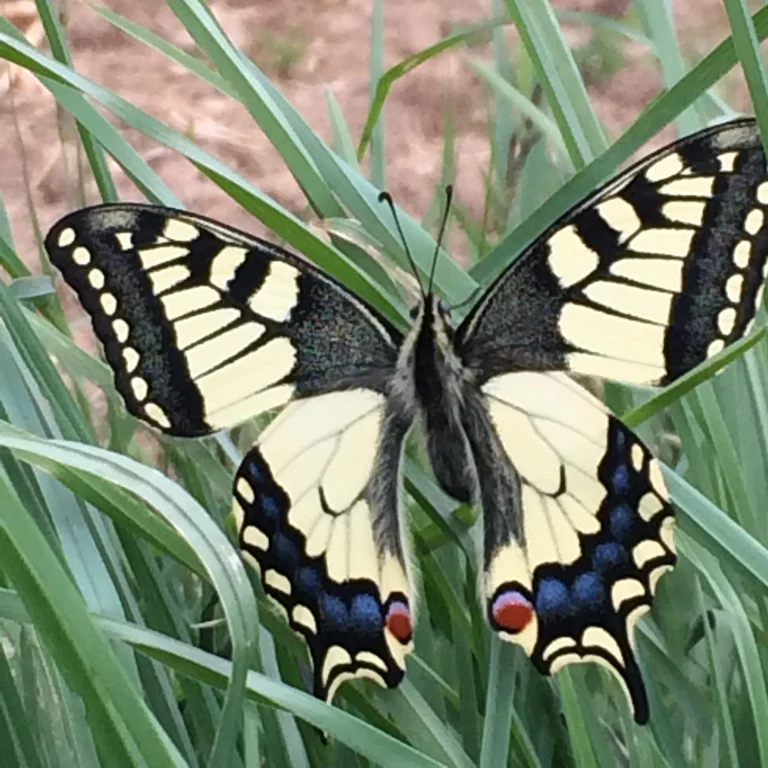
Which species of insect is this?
Papilio machaon
